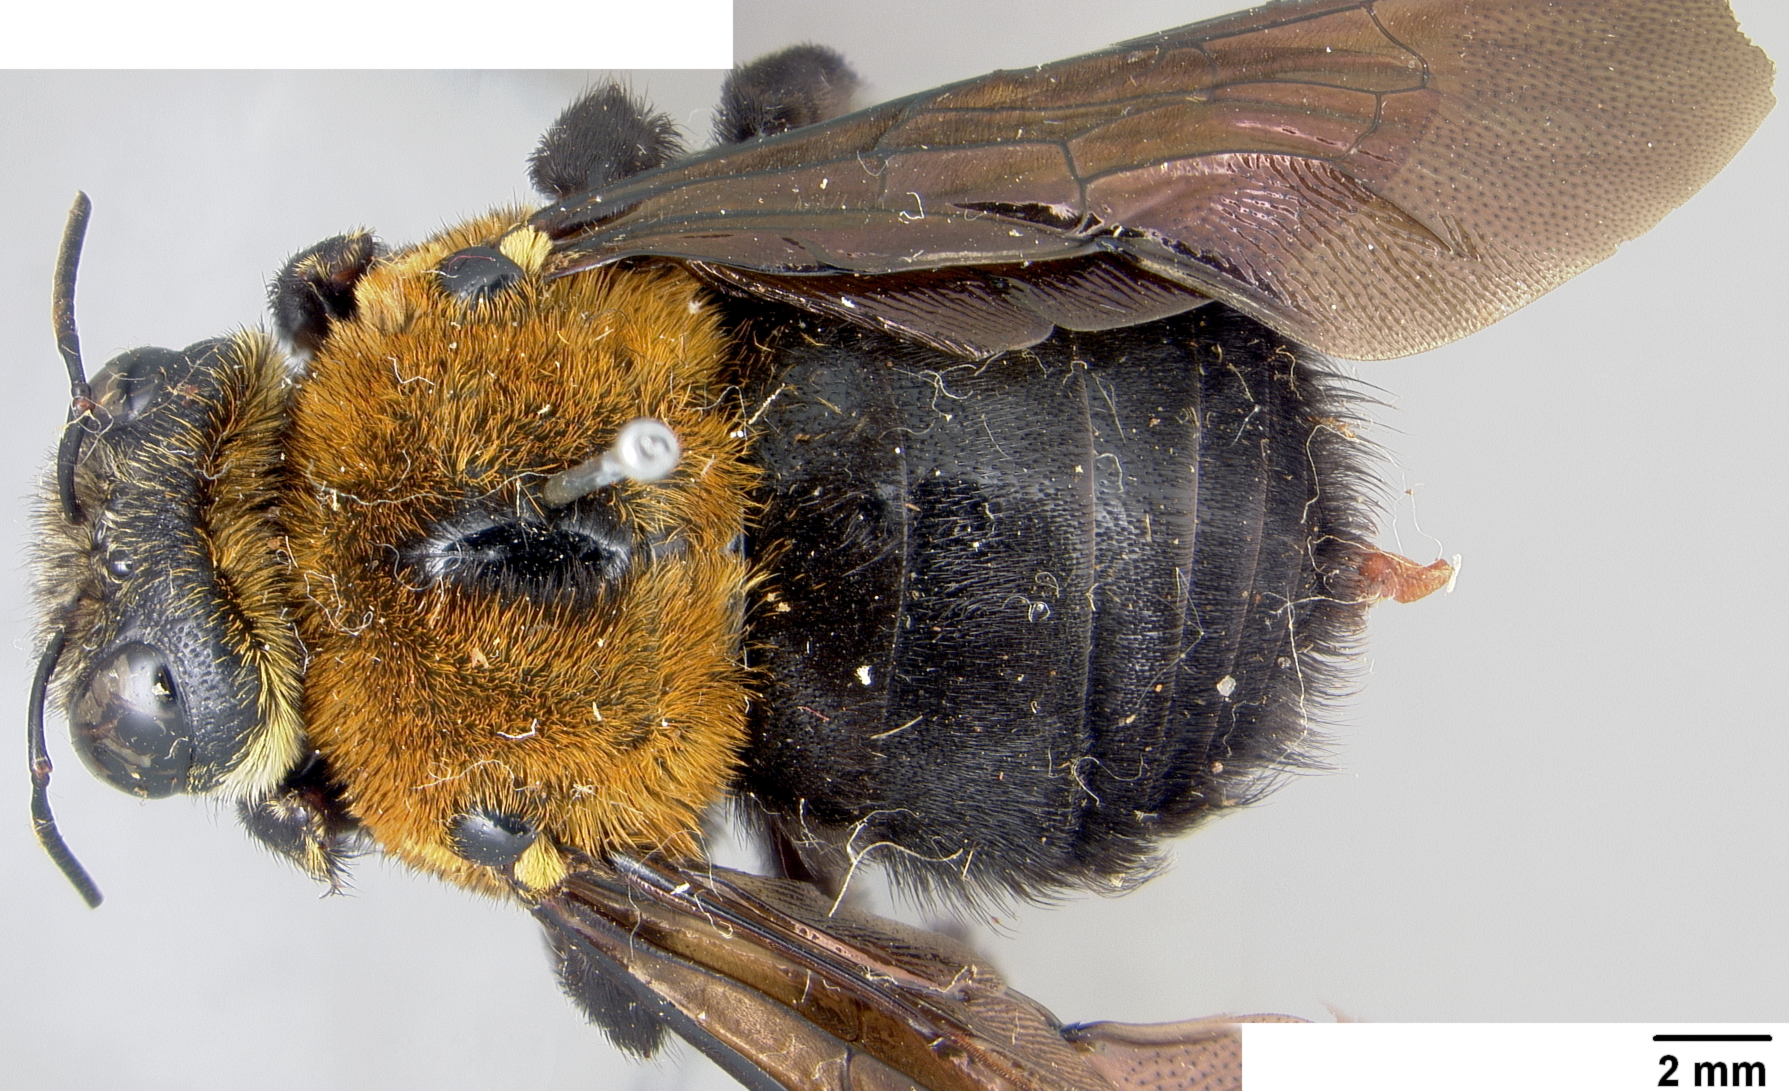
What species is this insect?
Mesotrichia cuernosensis
